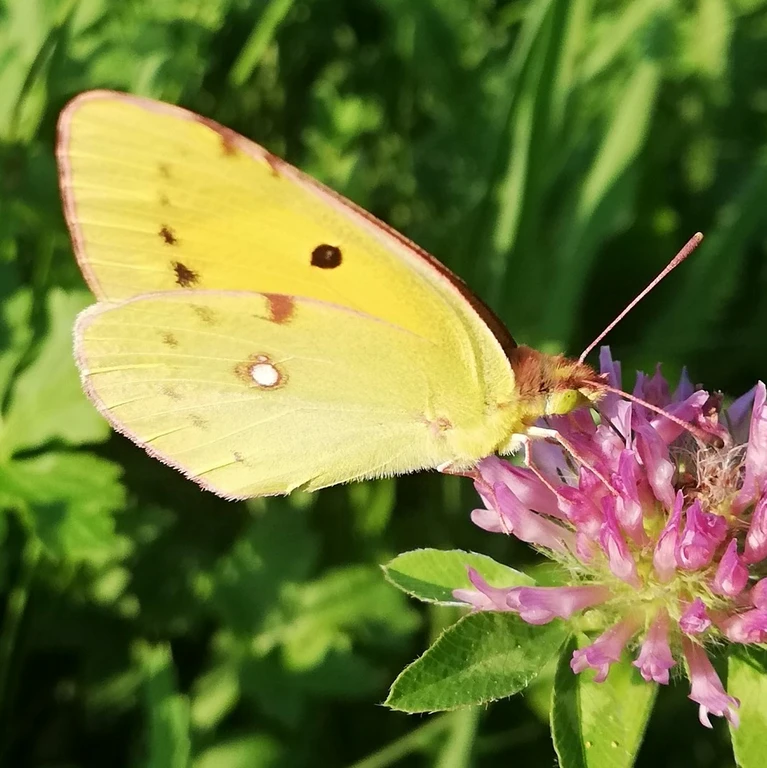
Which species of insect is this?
Colias croceus
